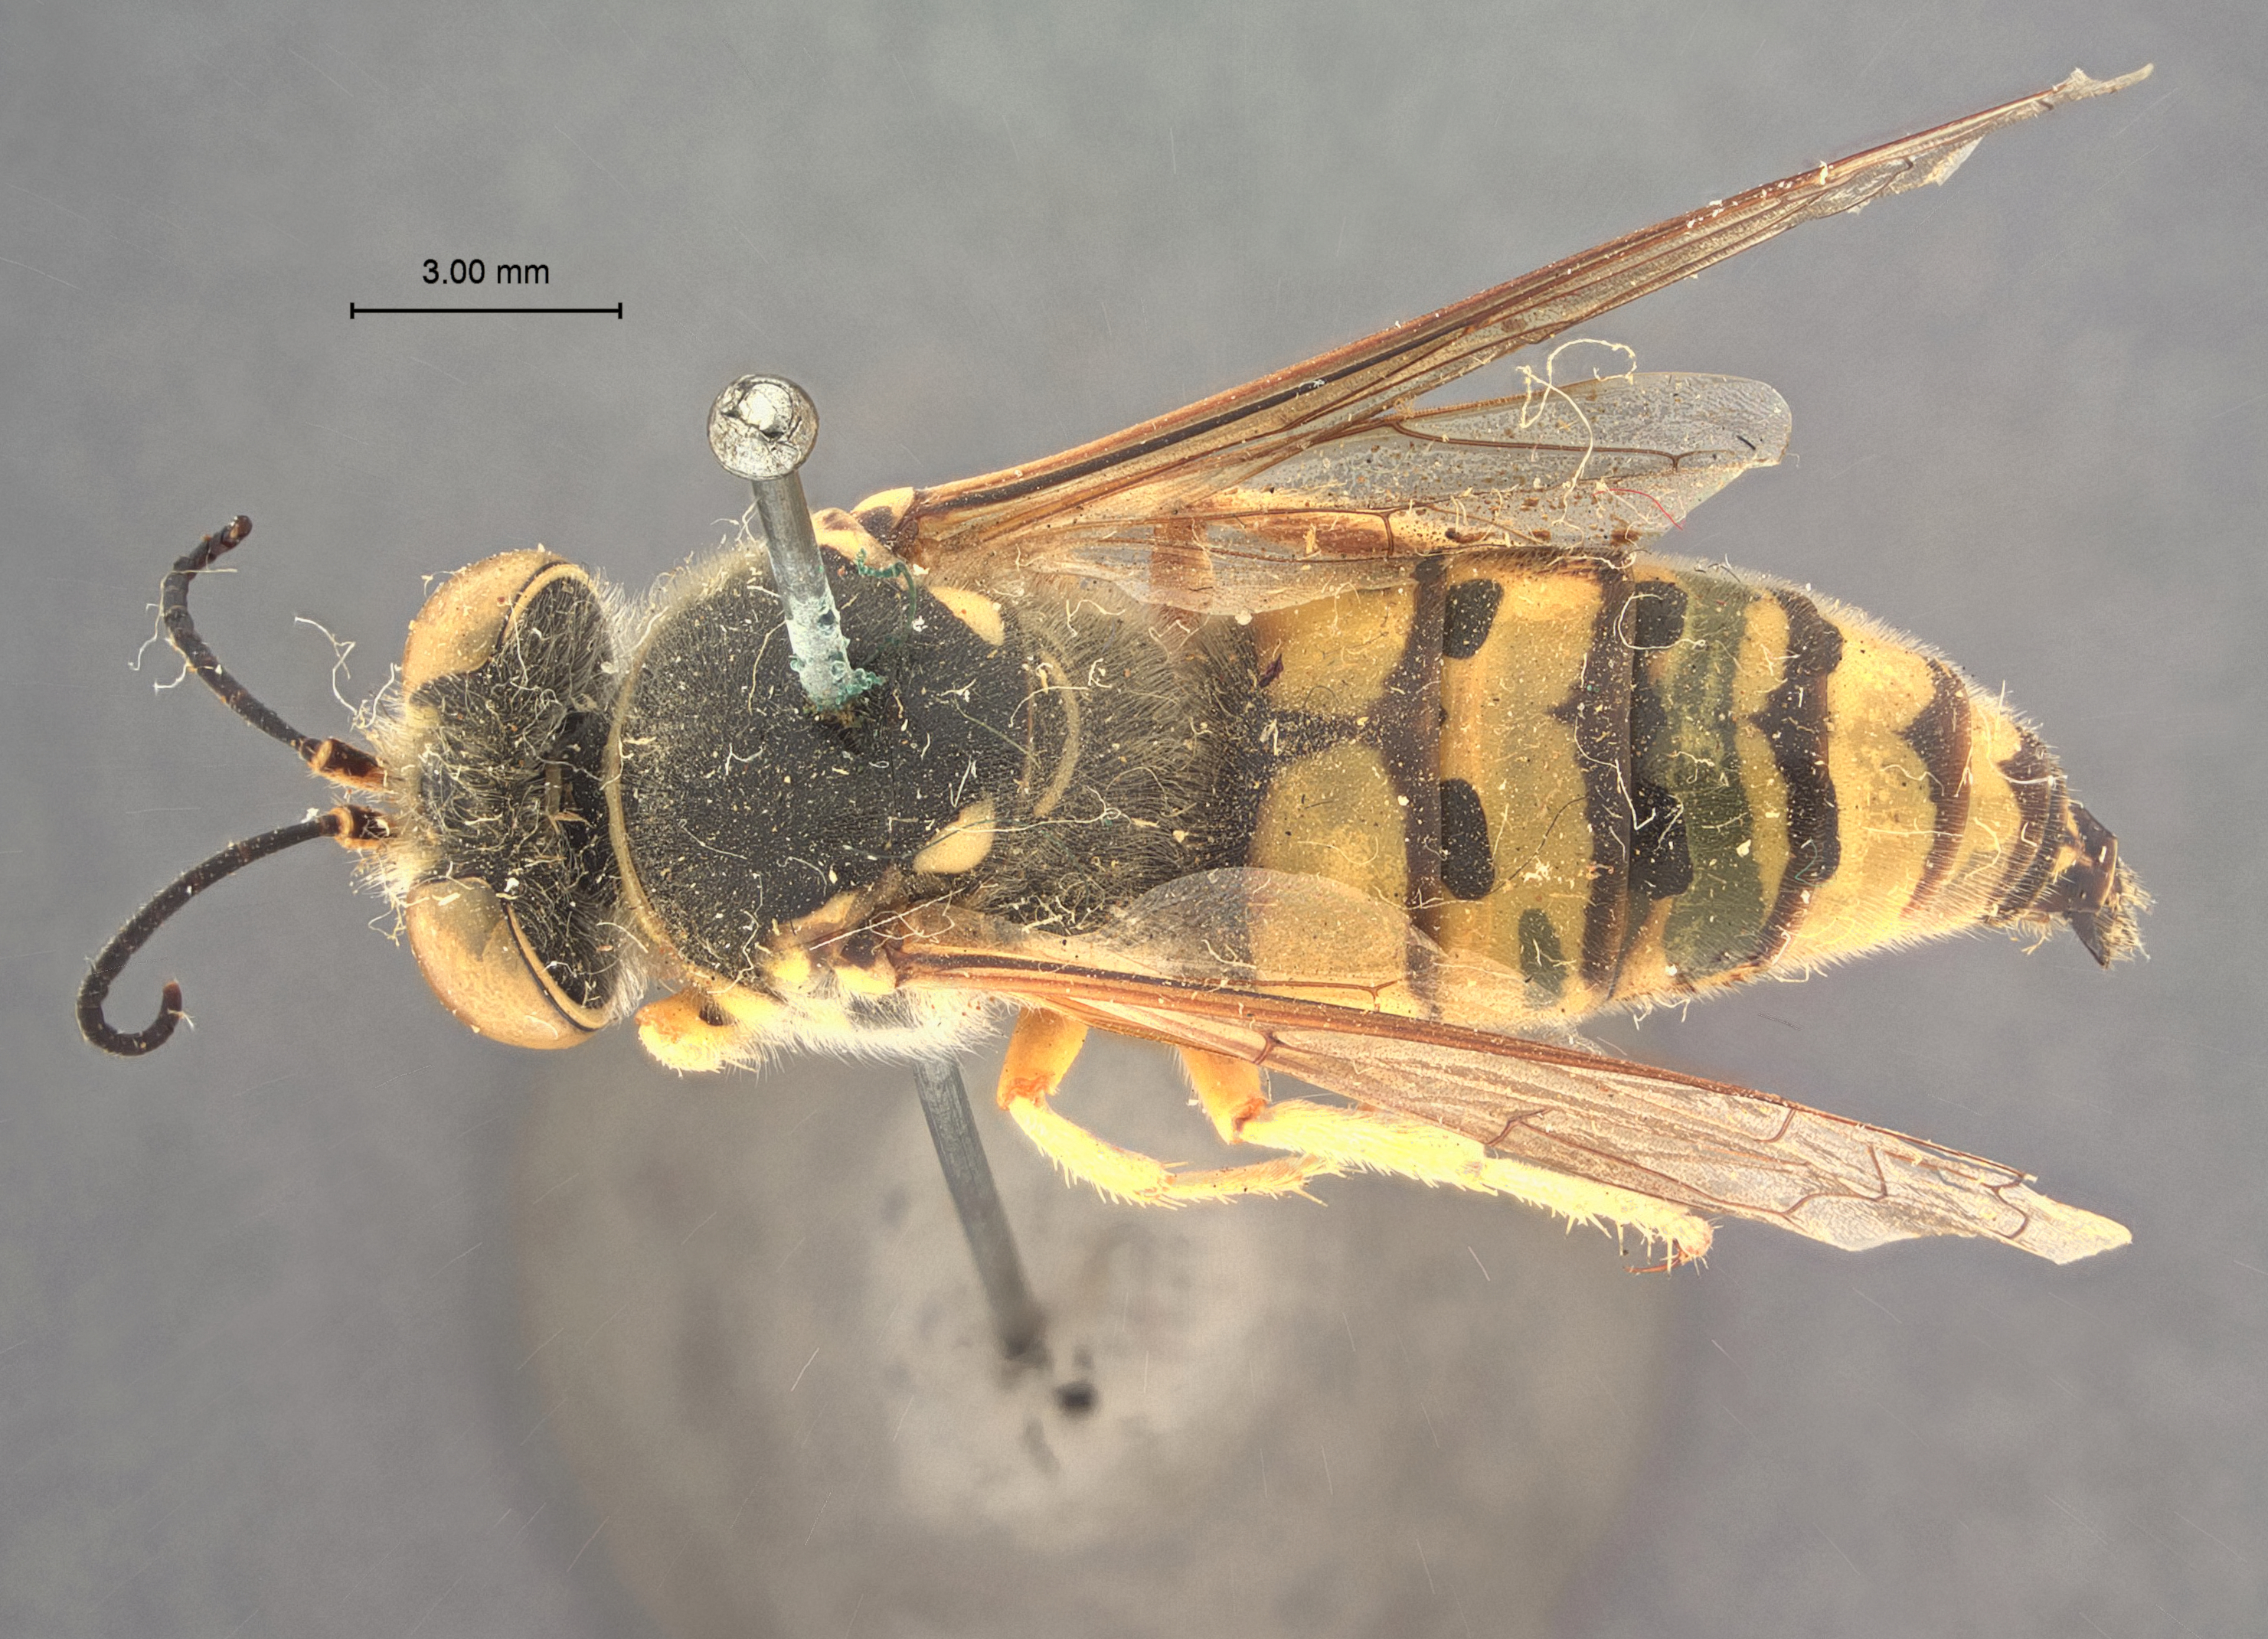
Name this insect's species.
Bembix melanaspis
